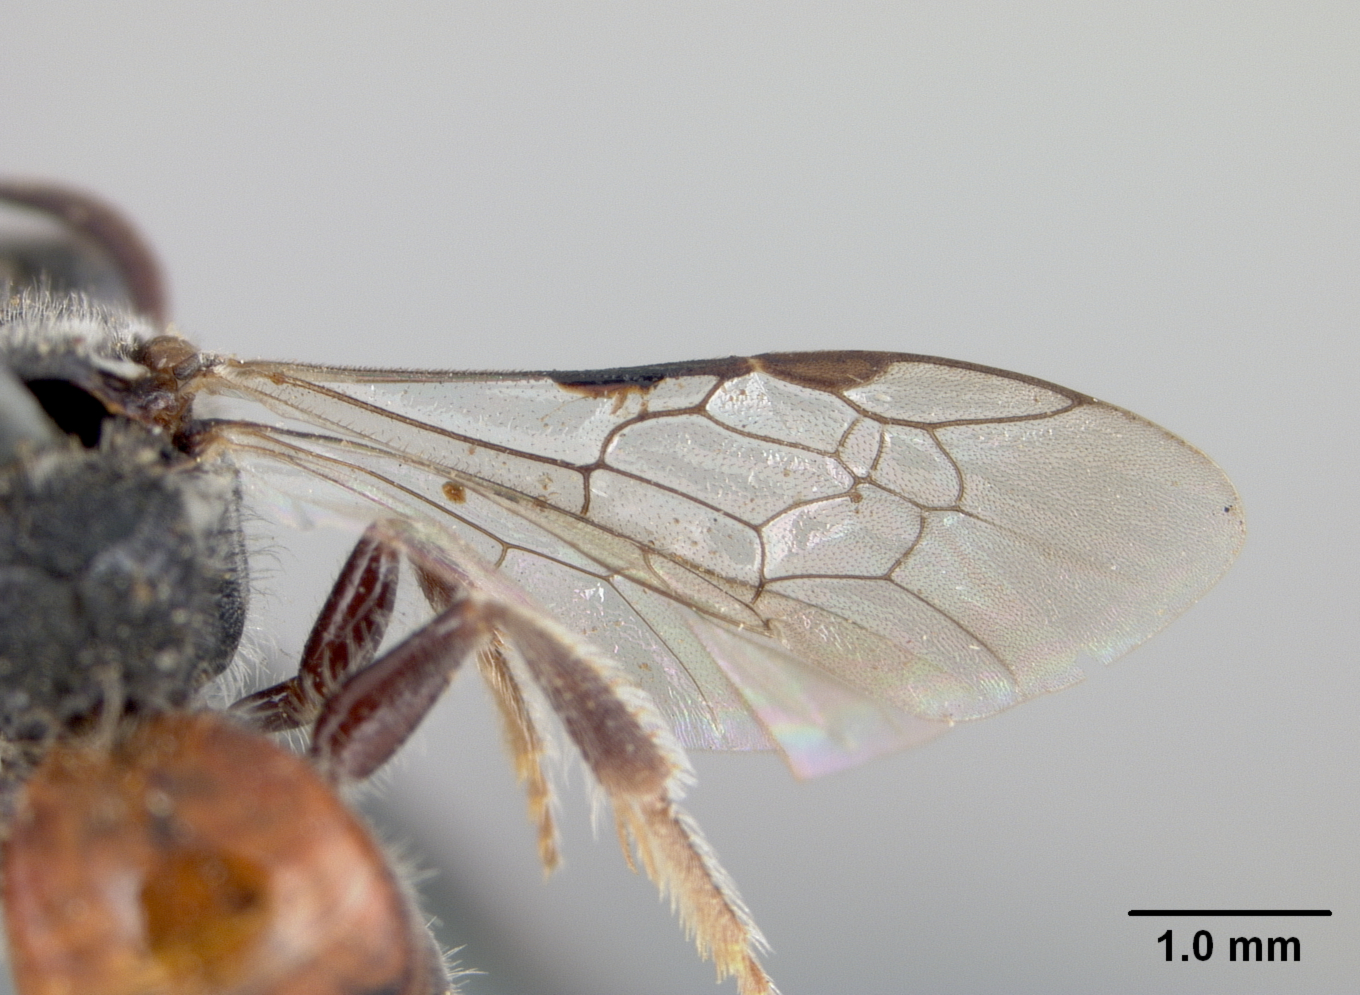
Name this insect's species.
Sphecodes sophiae
